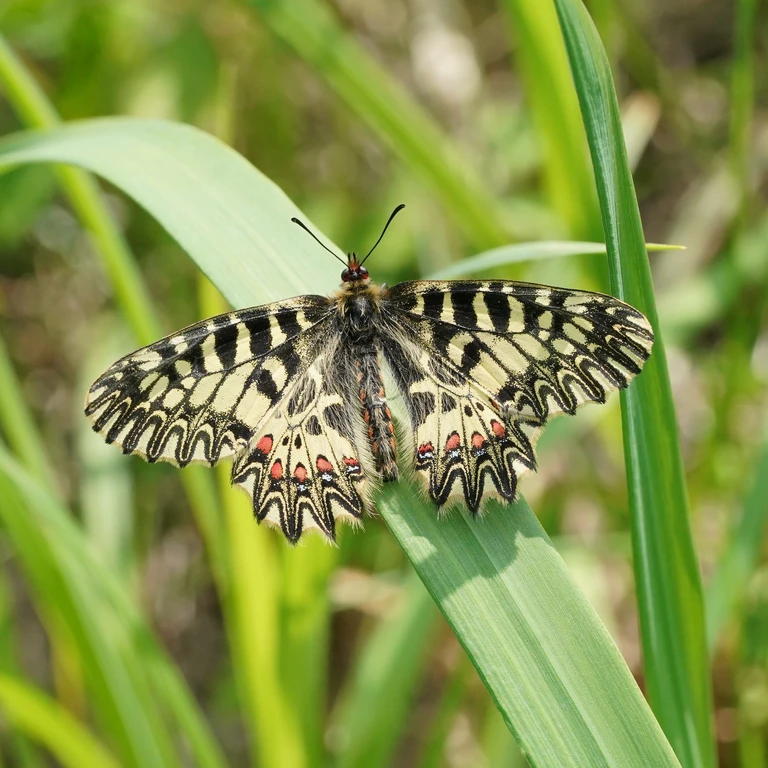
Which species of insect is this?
Zerynthia polyxena
